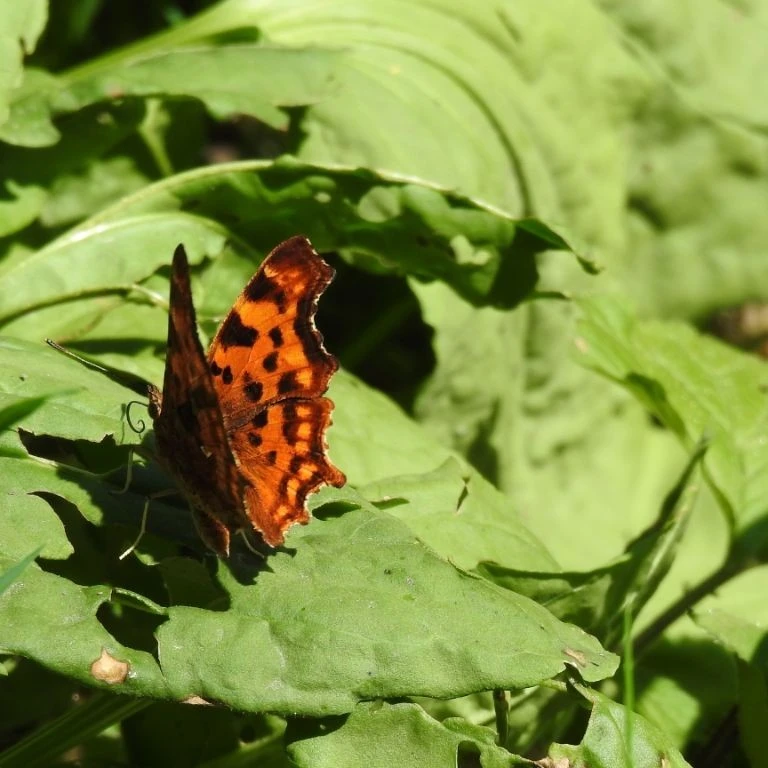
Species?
Polygonia c-album
